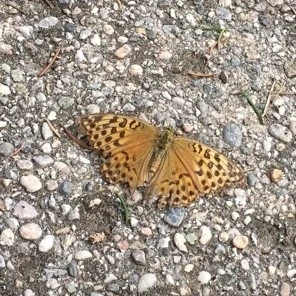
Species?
Argynnis paphia
